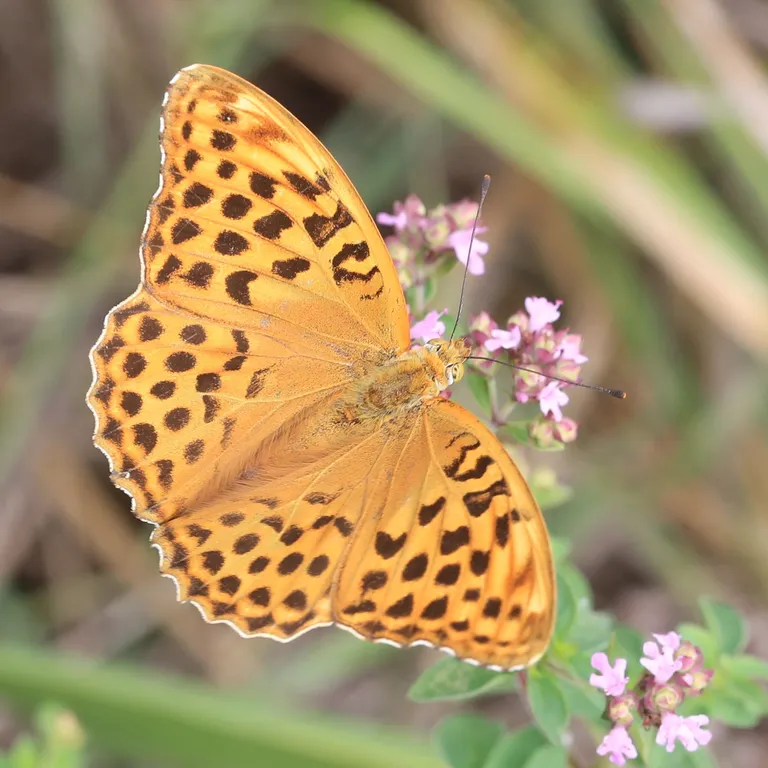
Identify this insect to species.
Argynnis paphia
